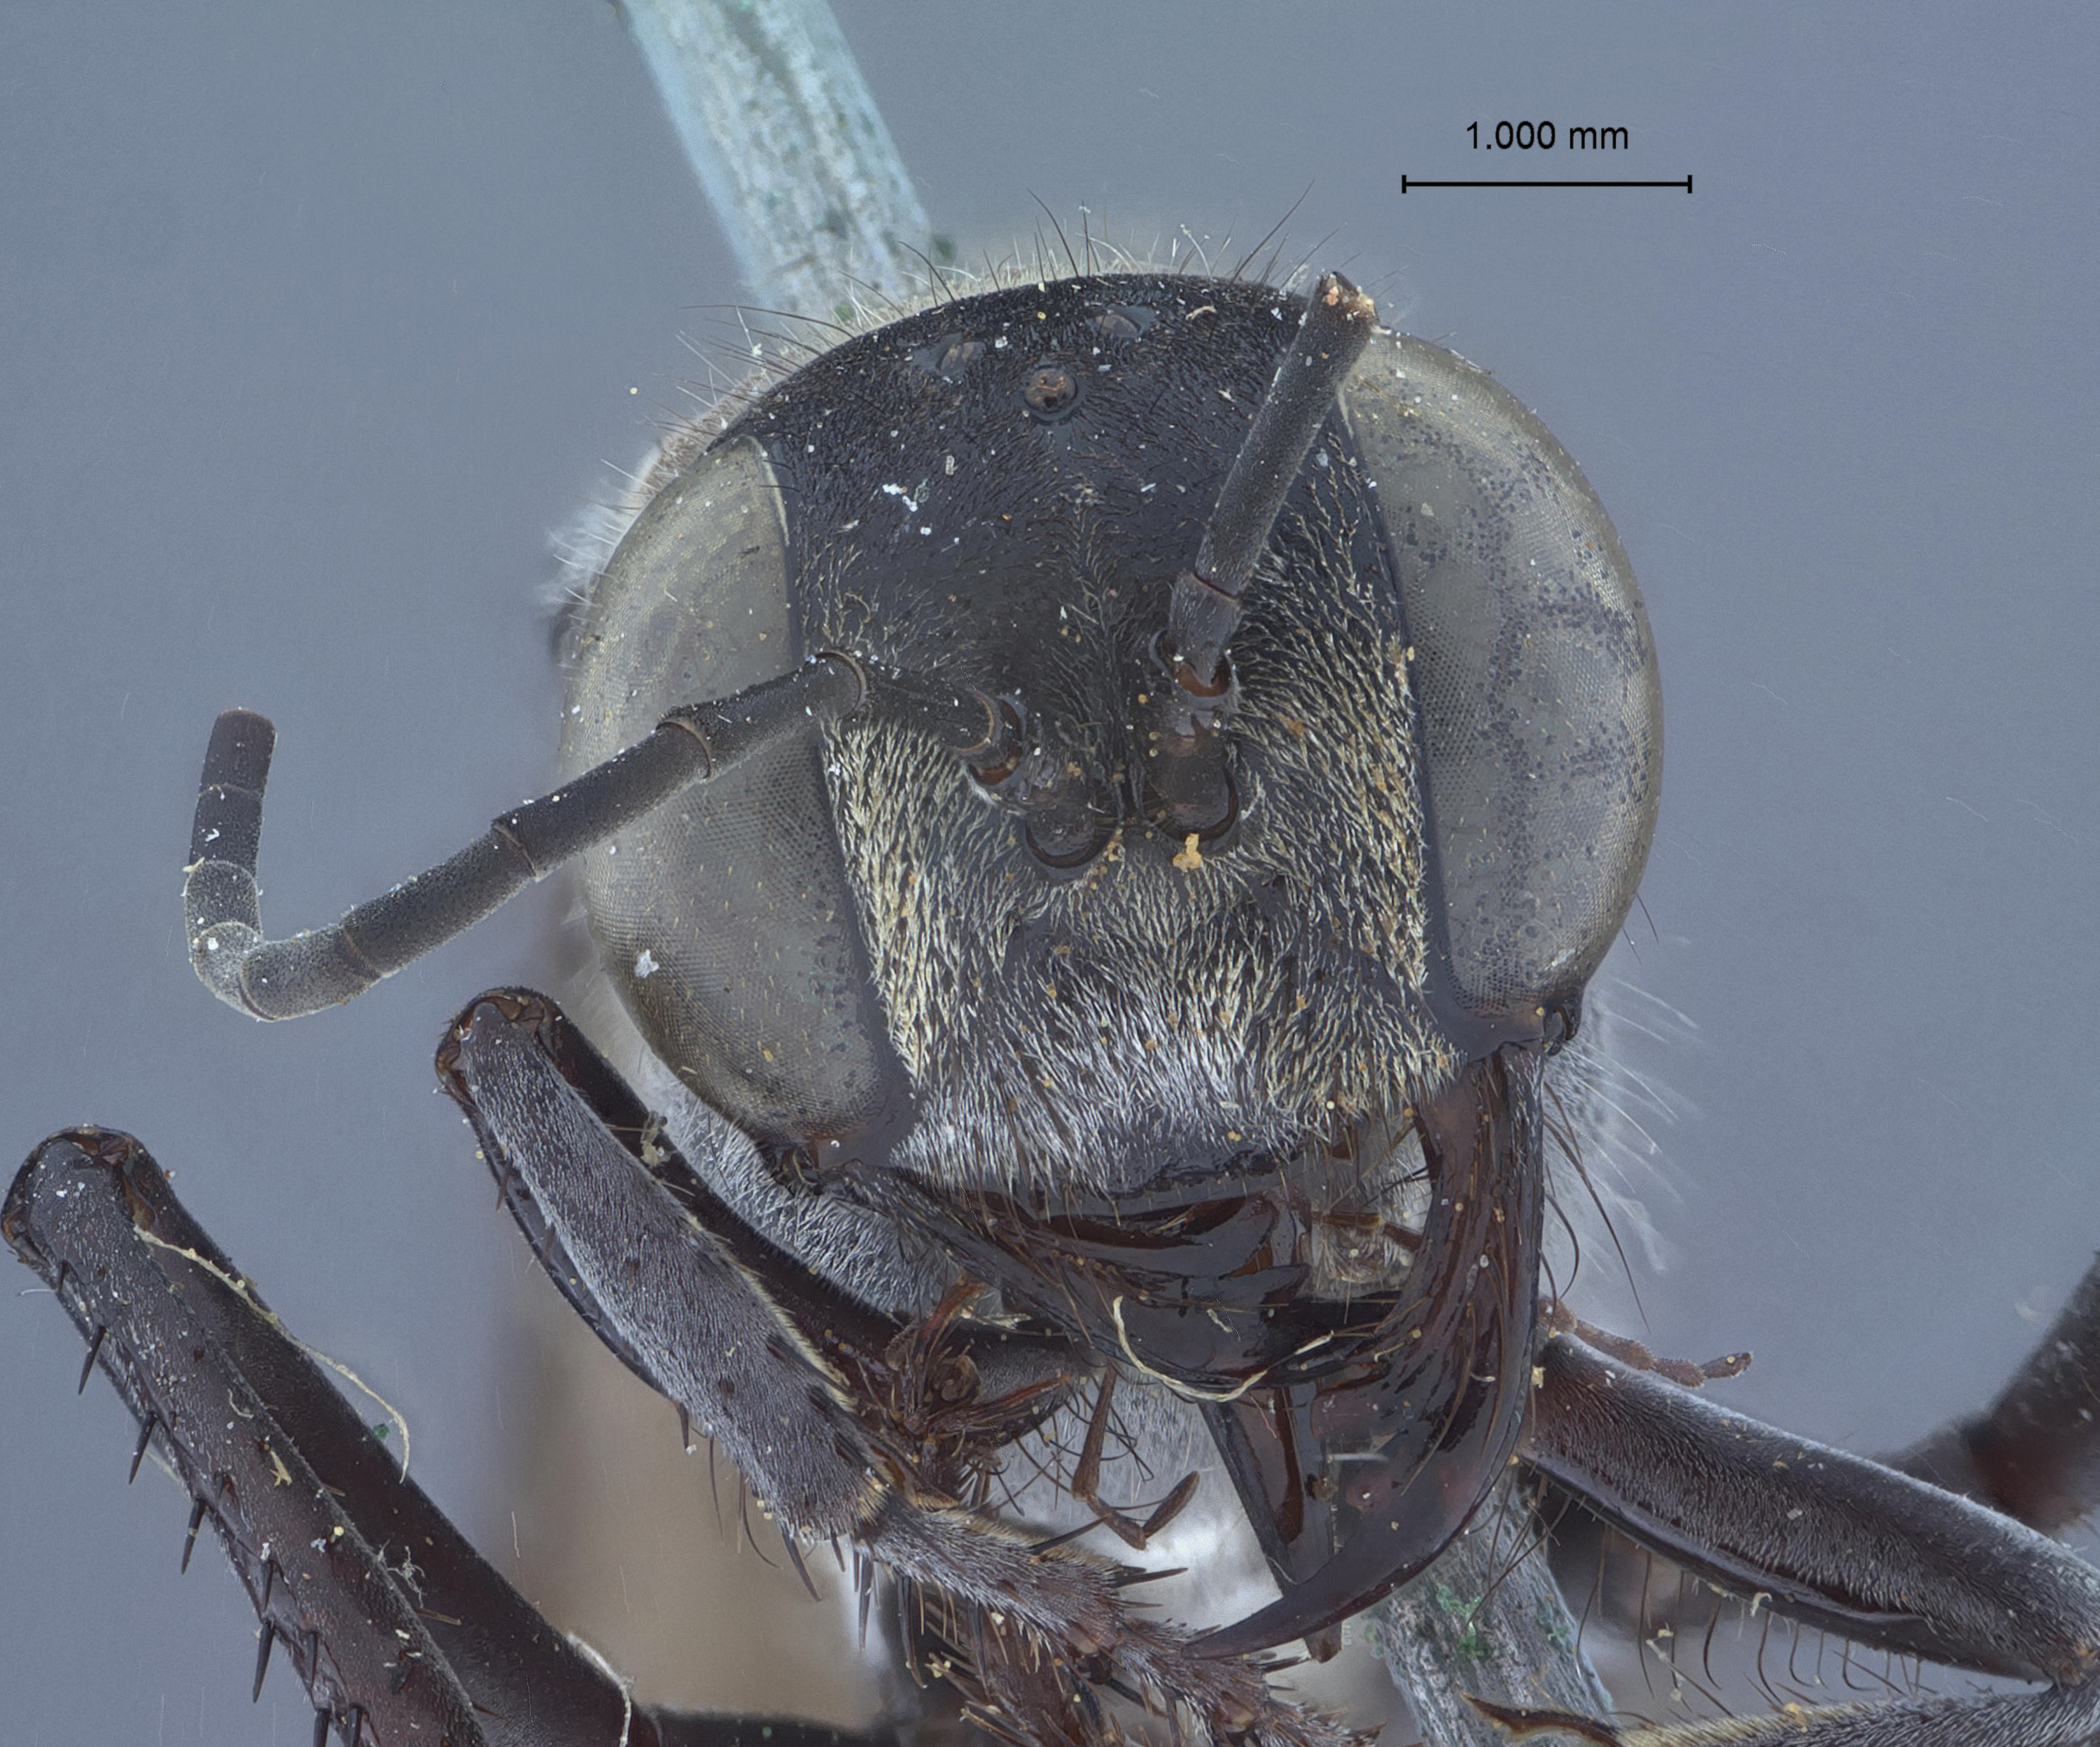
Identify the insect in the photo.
Sphex willistoni
